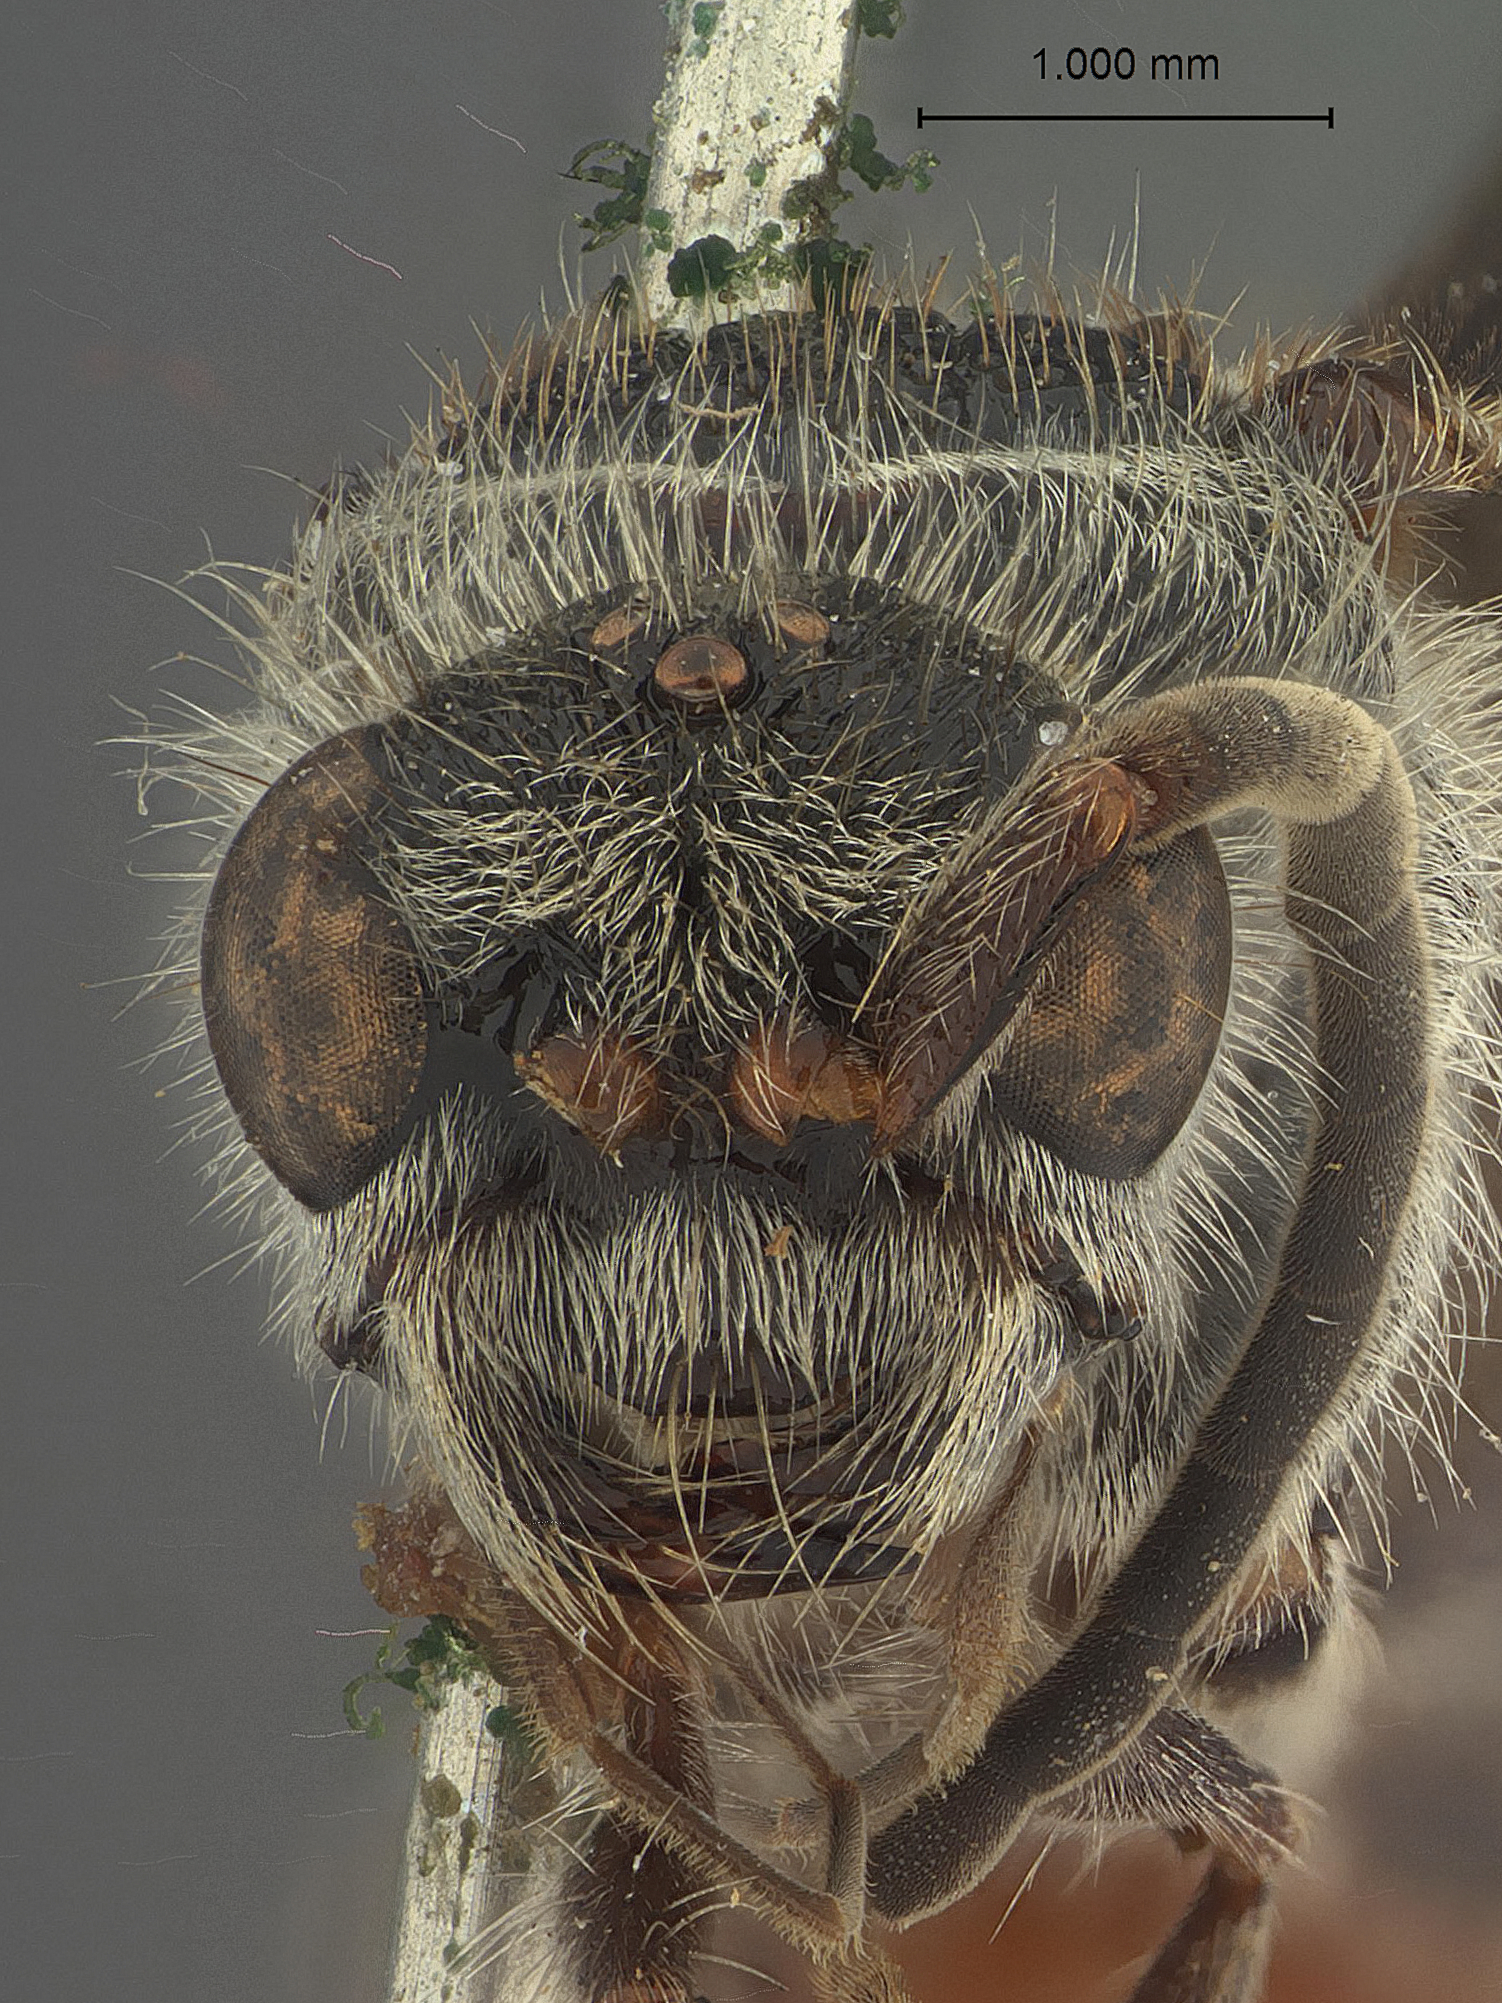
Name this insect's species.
Smicromyrme meator
